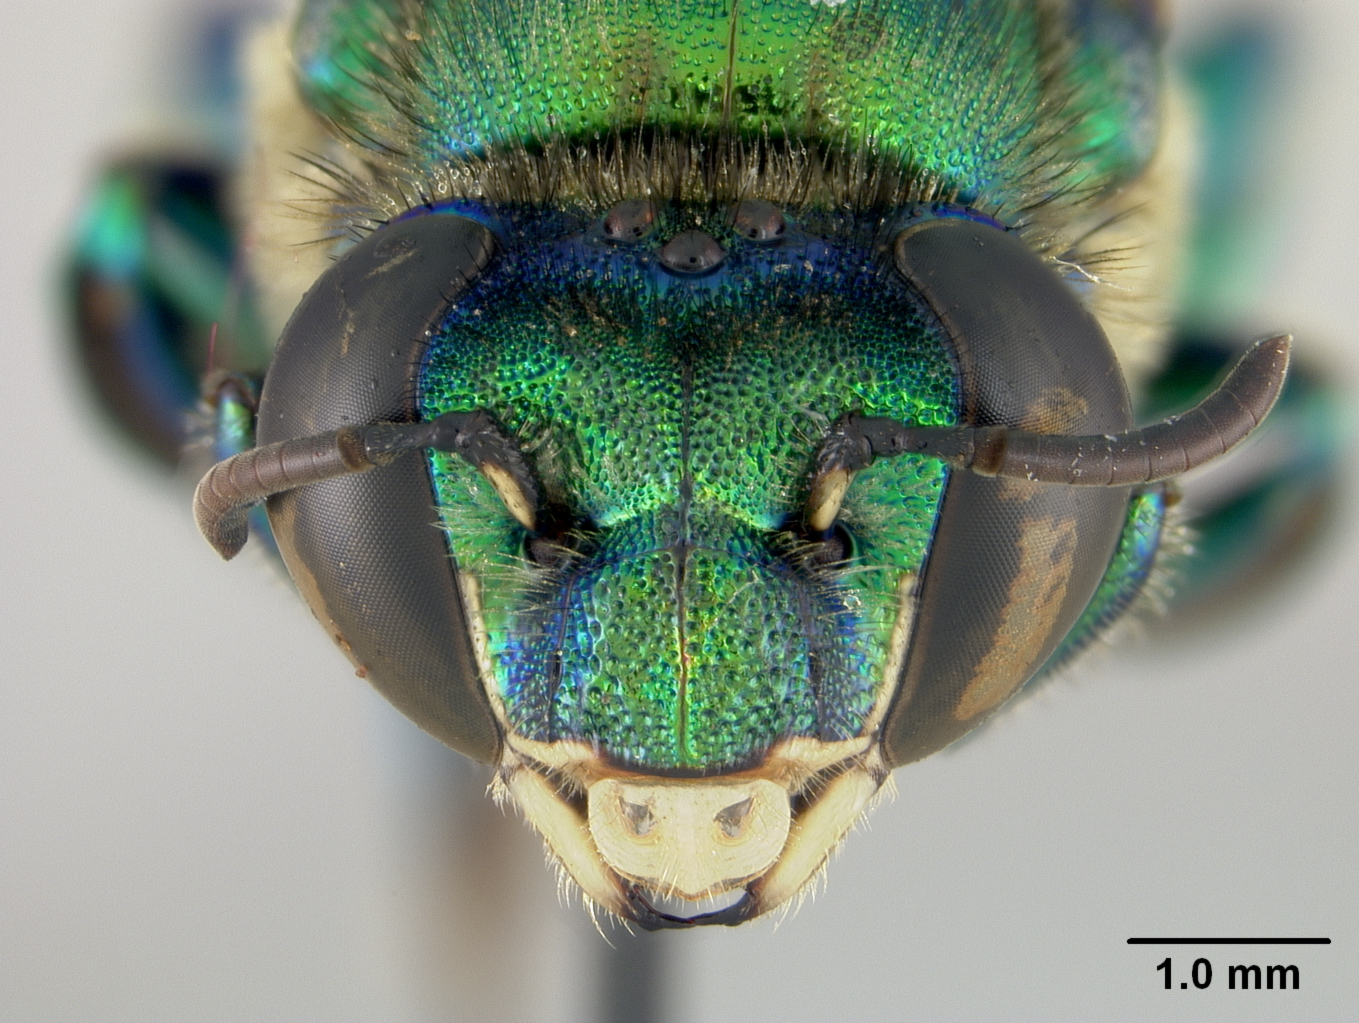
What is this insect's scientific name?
Euglossa obtusa
